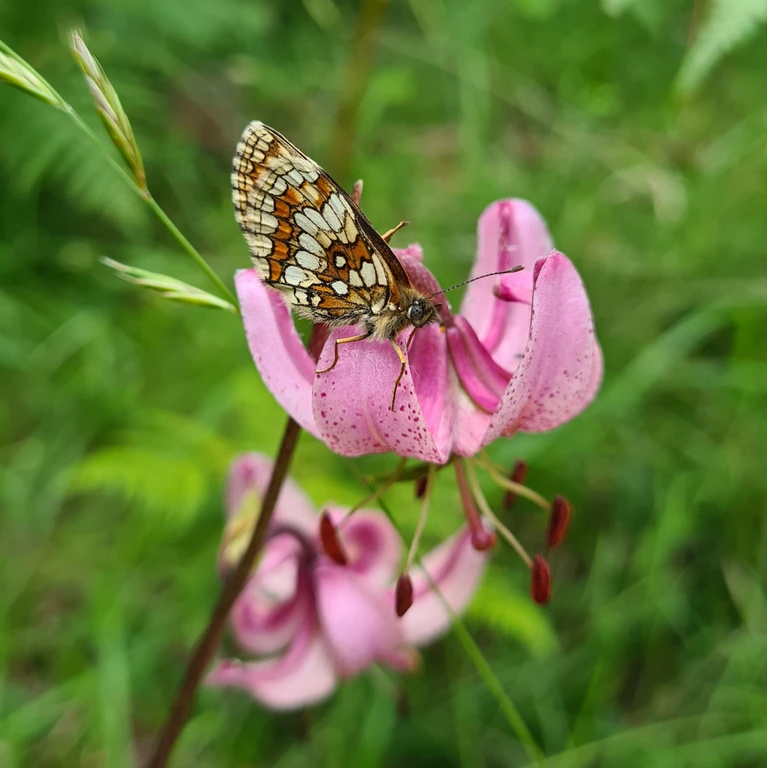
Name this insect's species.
Melitaea athalia
